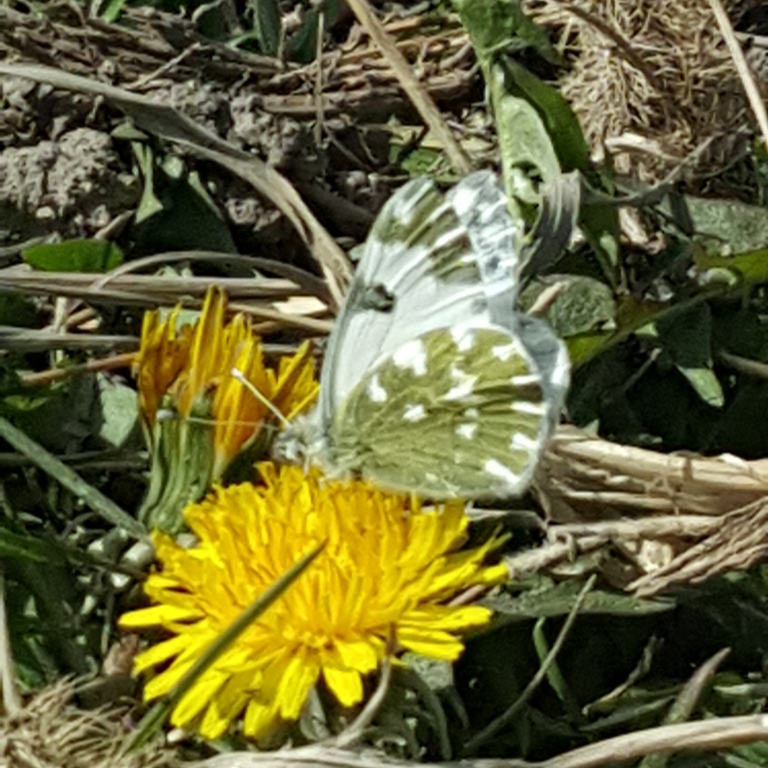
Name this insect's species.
Pontia edusa
